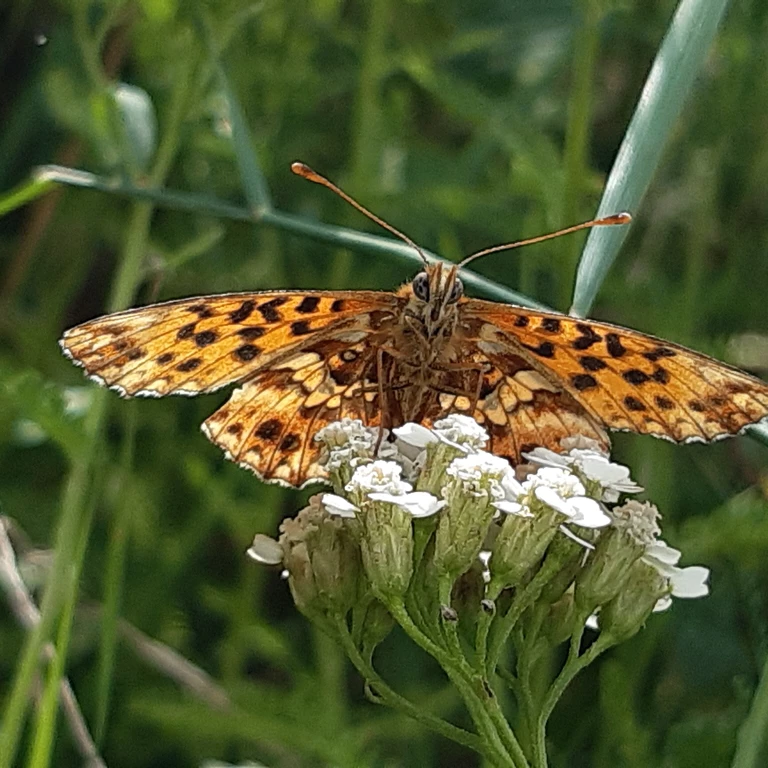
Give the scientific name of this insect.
Boloria dia
